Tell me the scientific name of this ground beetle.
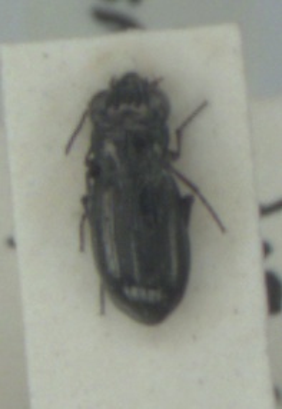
Notiophilus palustris
